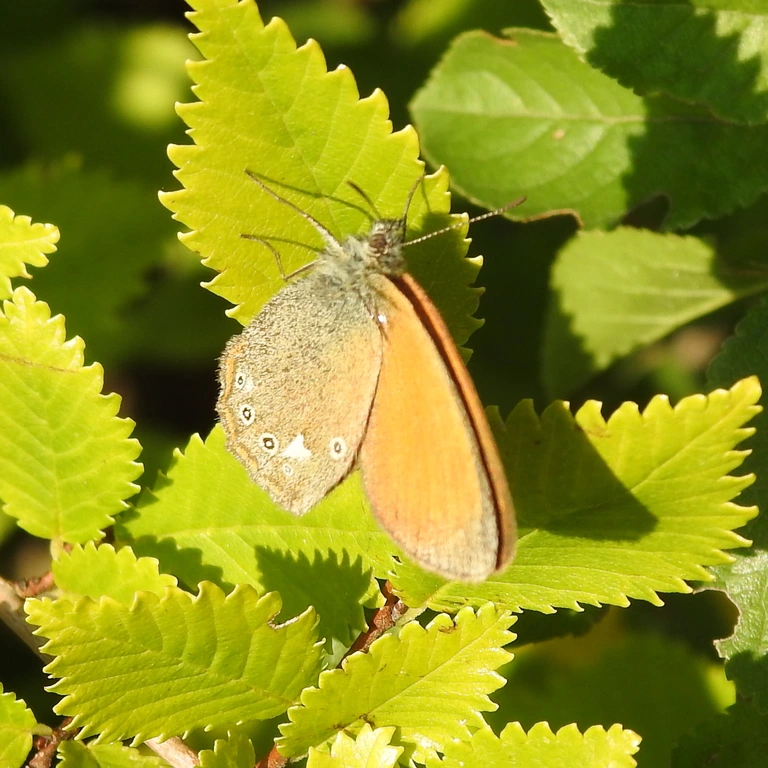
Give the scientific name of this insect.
Coenonympha glycerion (also Coenonympha iphis)
